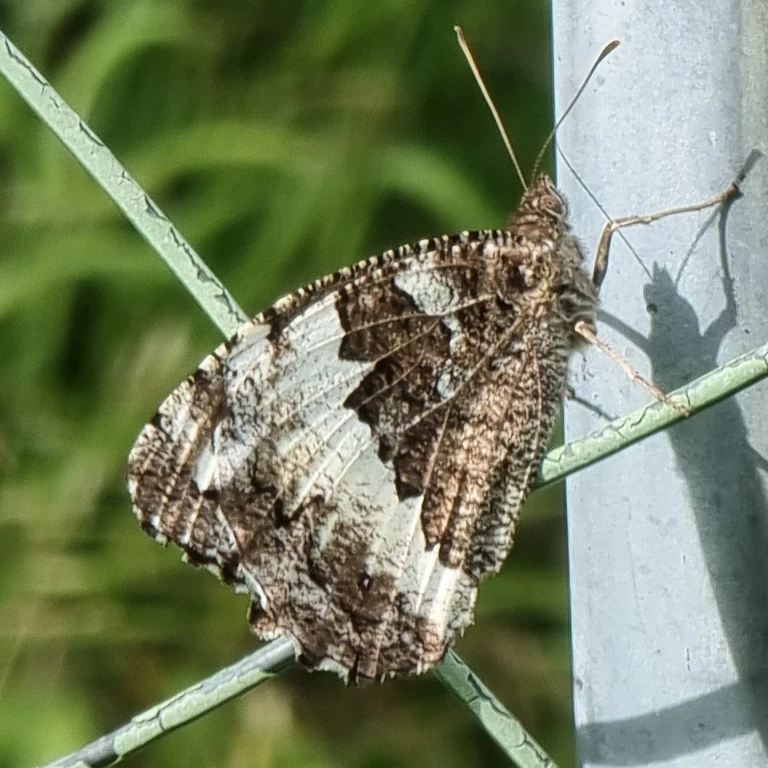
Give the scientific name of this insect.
Brintesia circe
